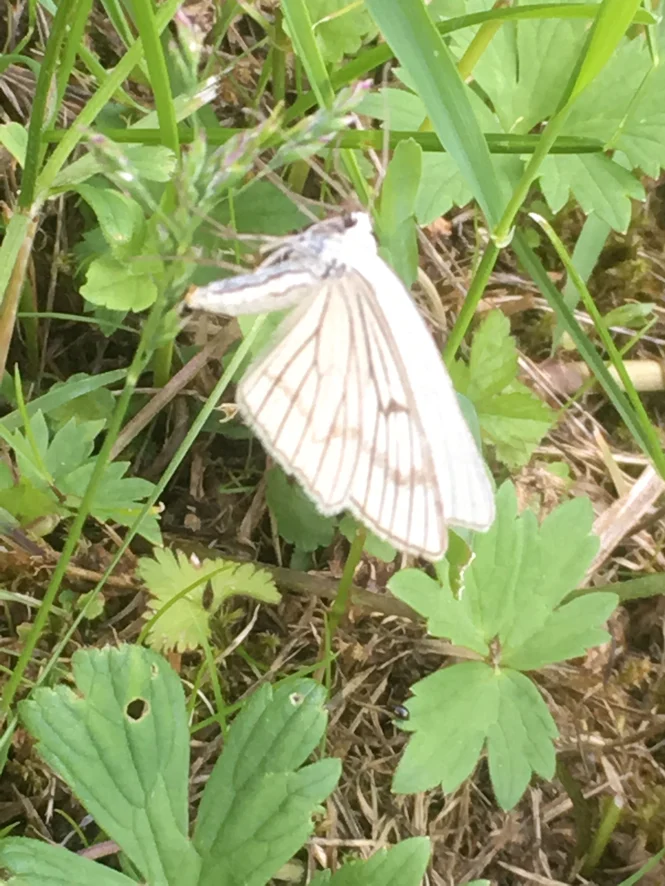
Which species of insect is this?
Siona lineata
